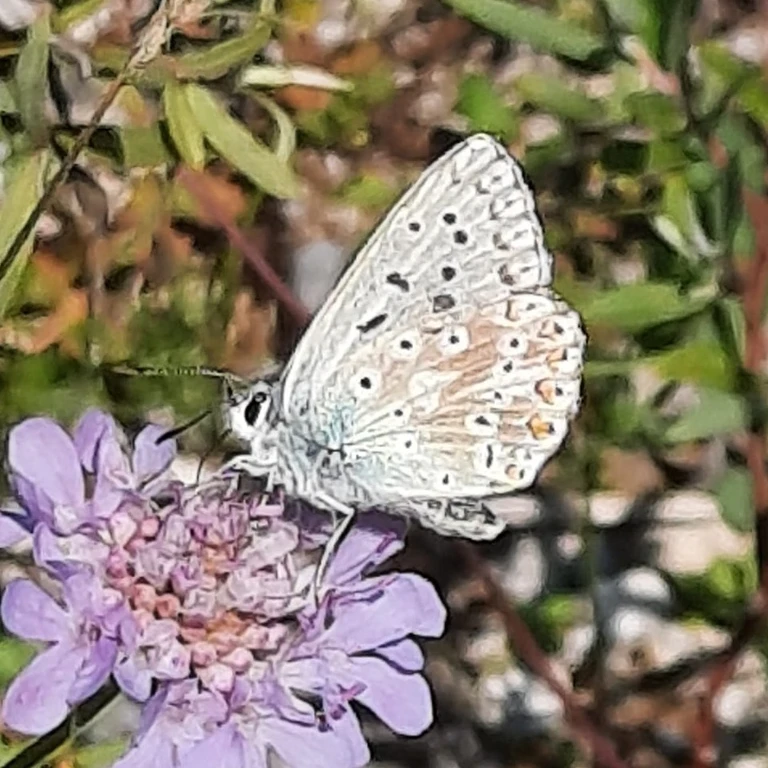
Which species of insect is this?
Lysandra coridon
